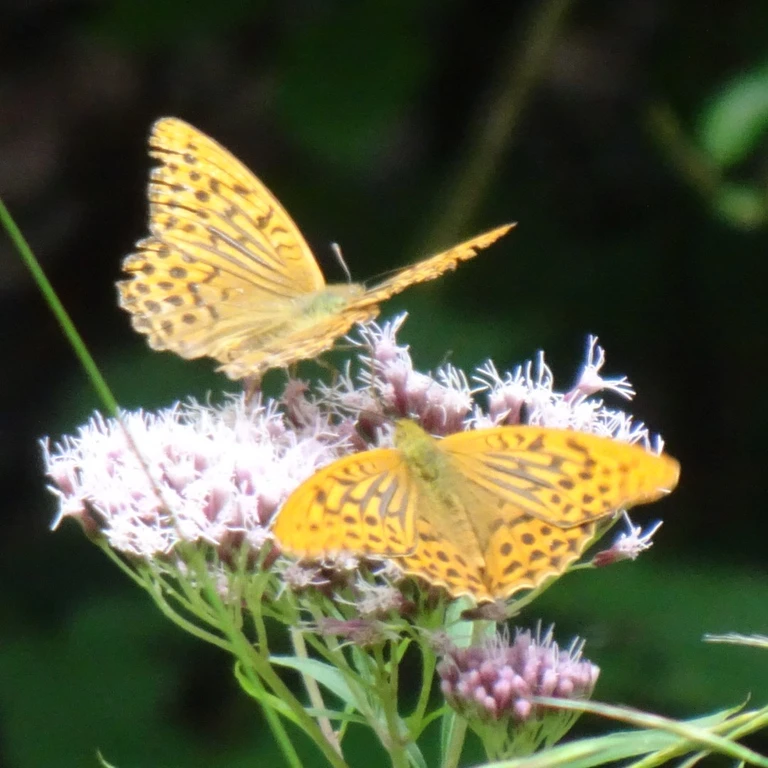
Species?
Argynnis paphia
